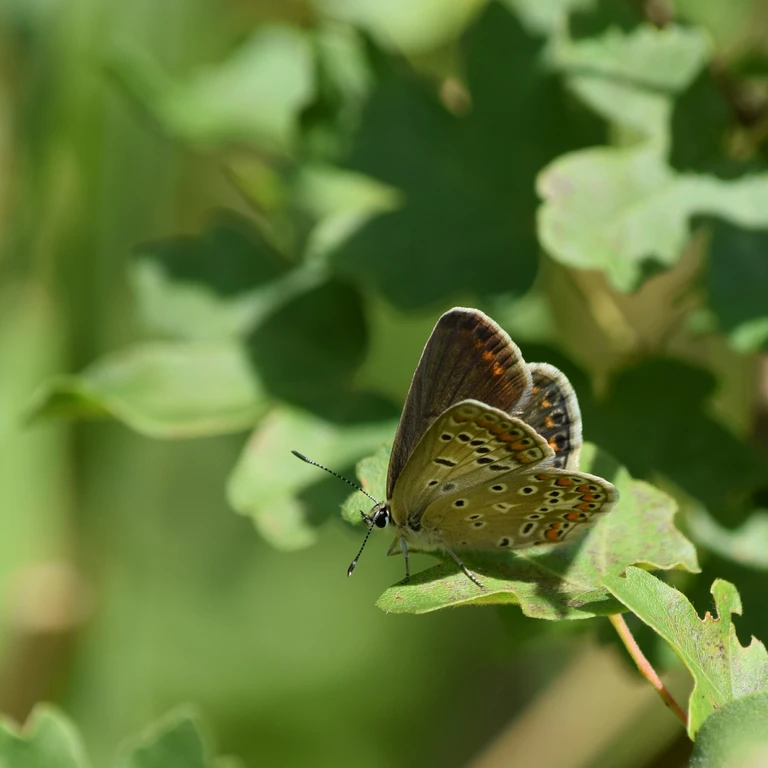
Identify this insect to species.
Polyommatus icarus
